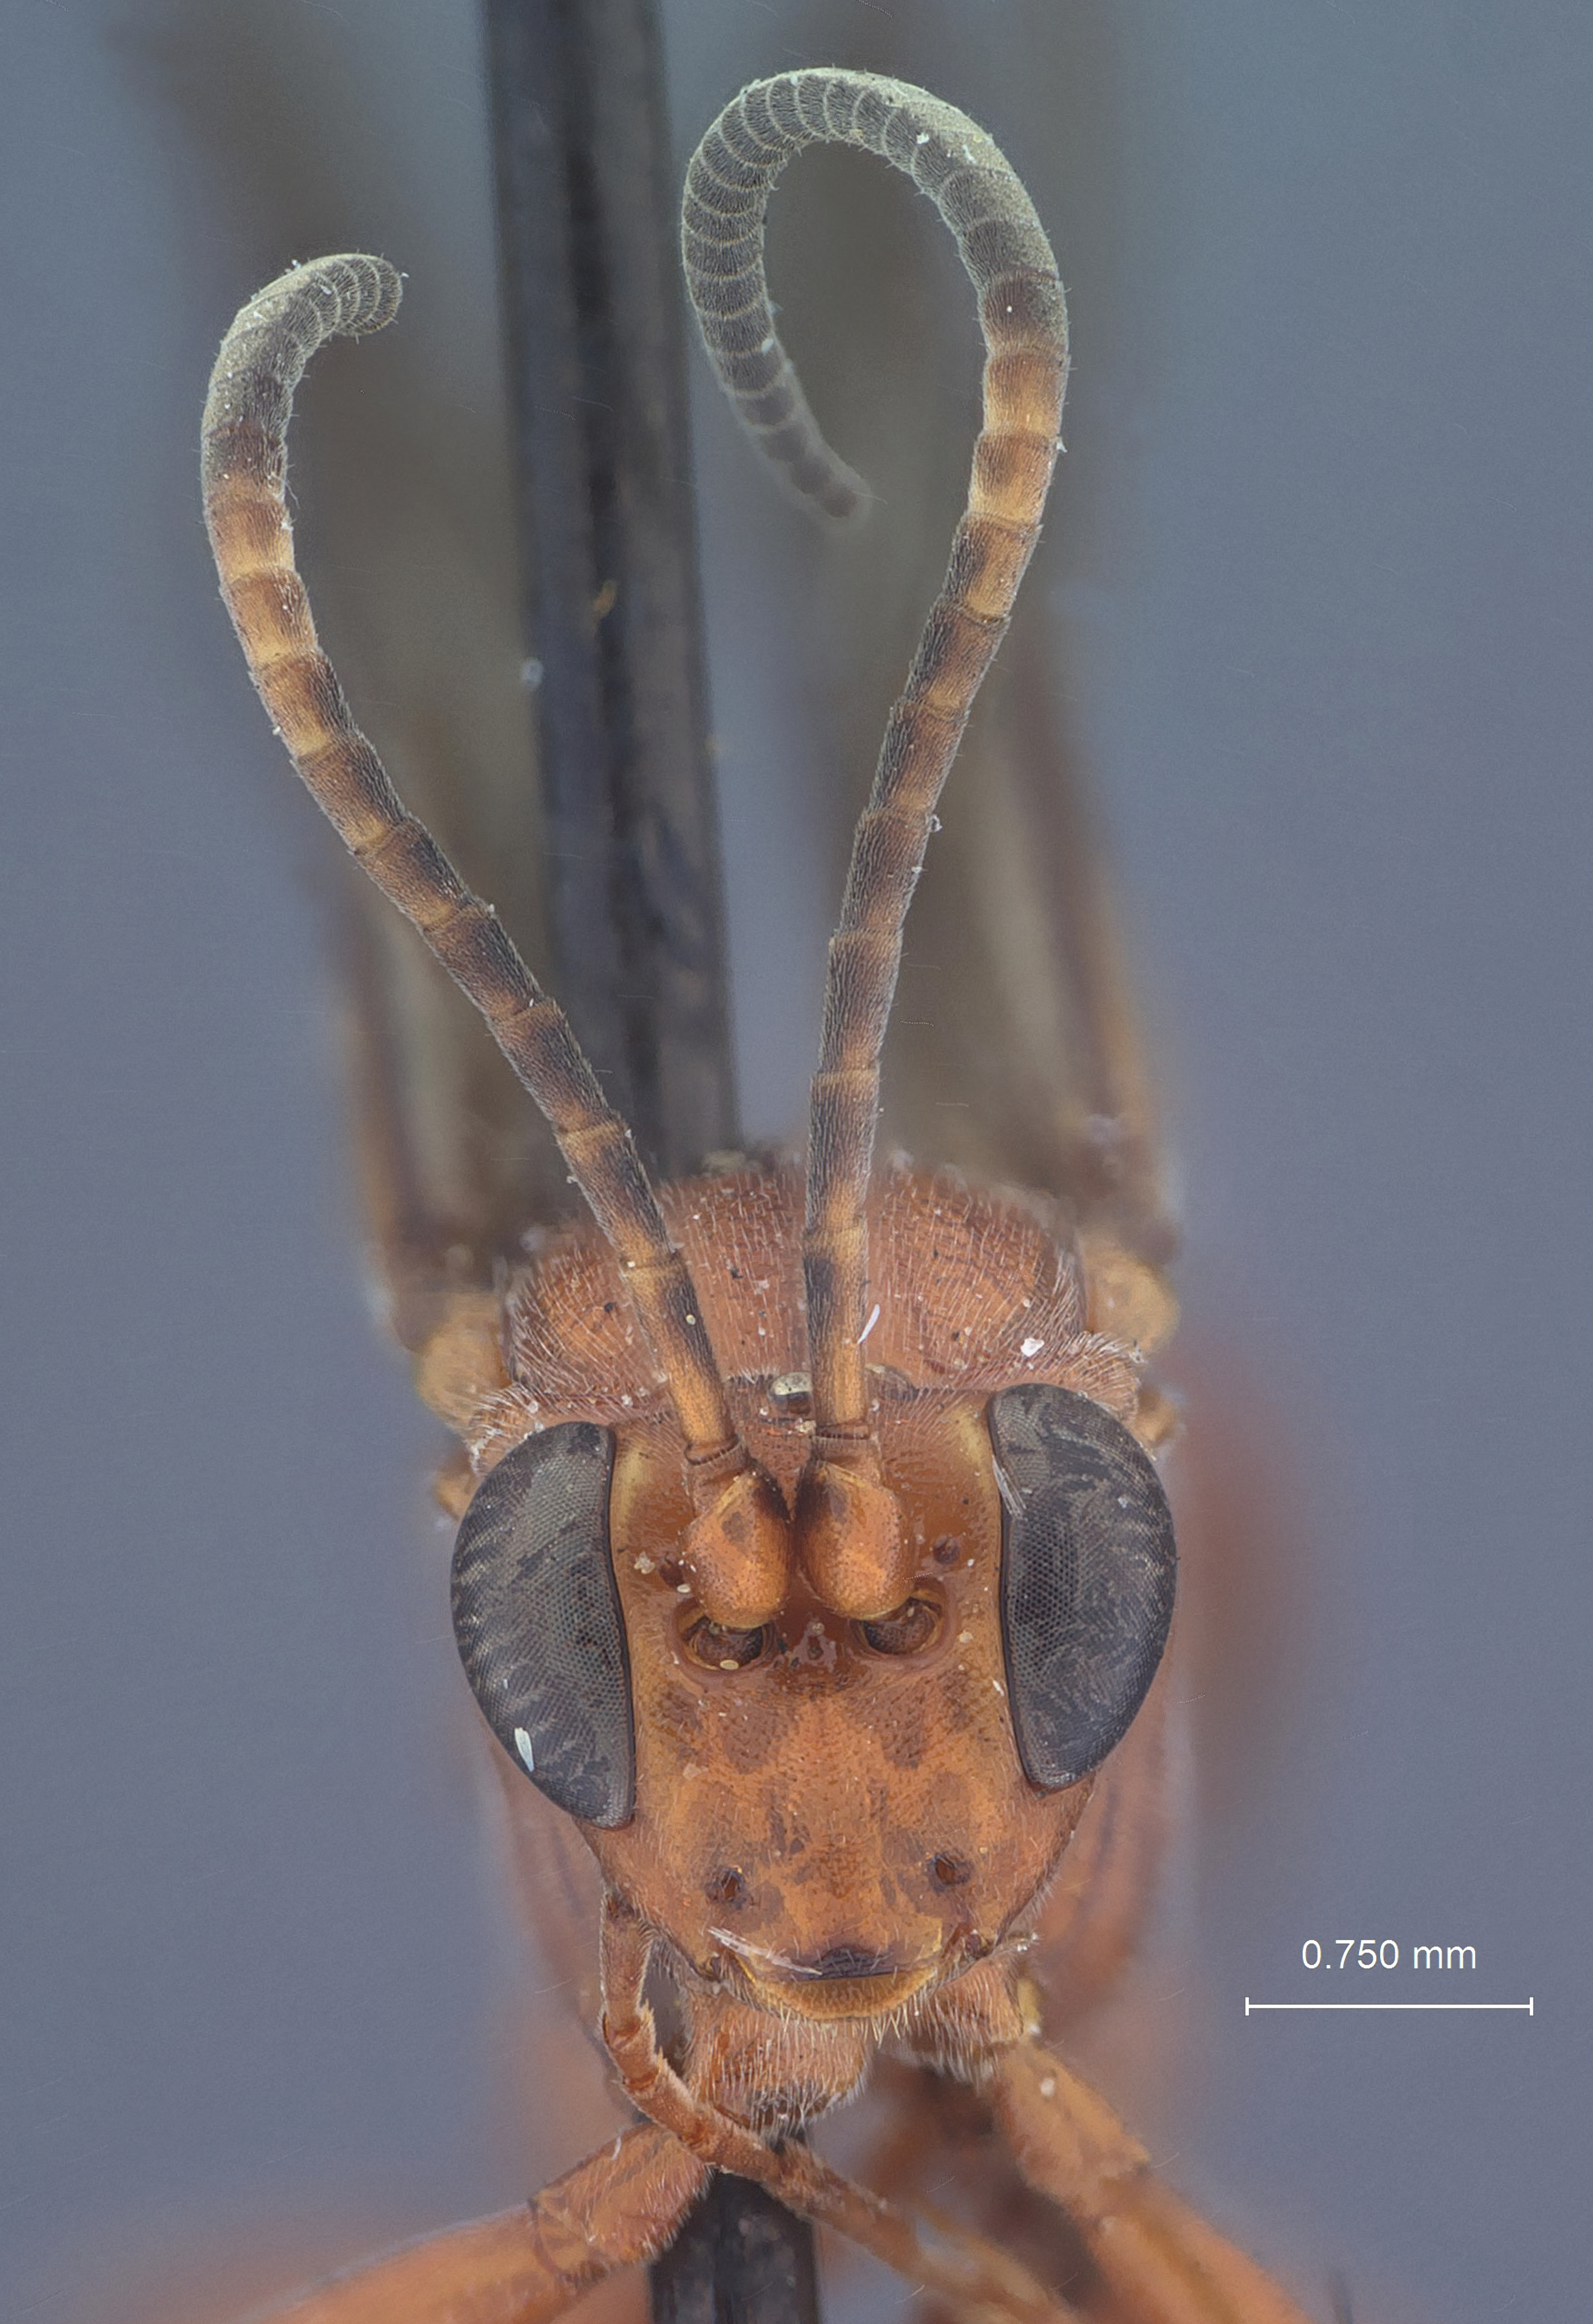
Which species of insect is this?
Hoplismenus rutilis
